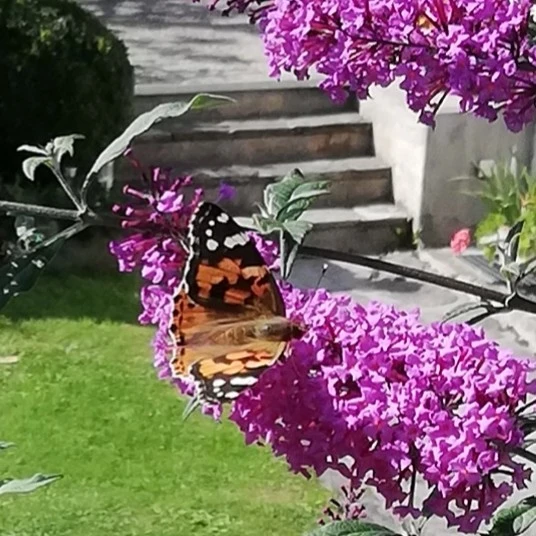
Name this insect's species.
Vanessa cardui
